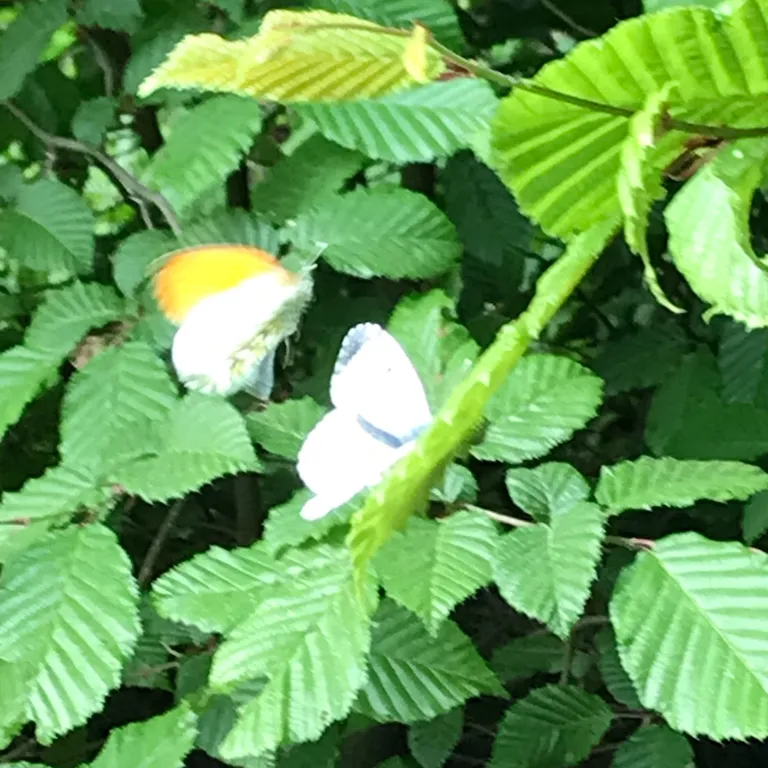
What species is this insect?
Anthocharis cardamines
